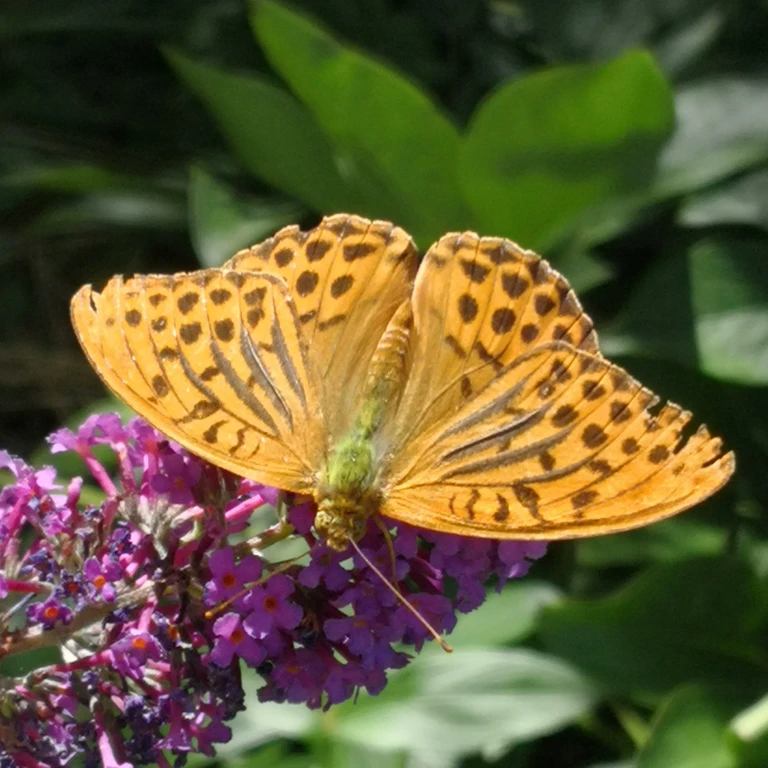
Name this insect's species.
Argynnis paphia
